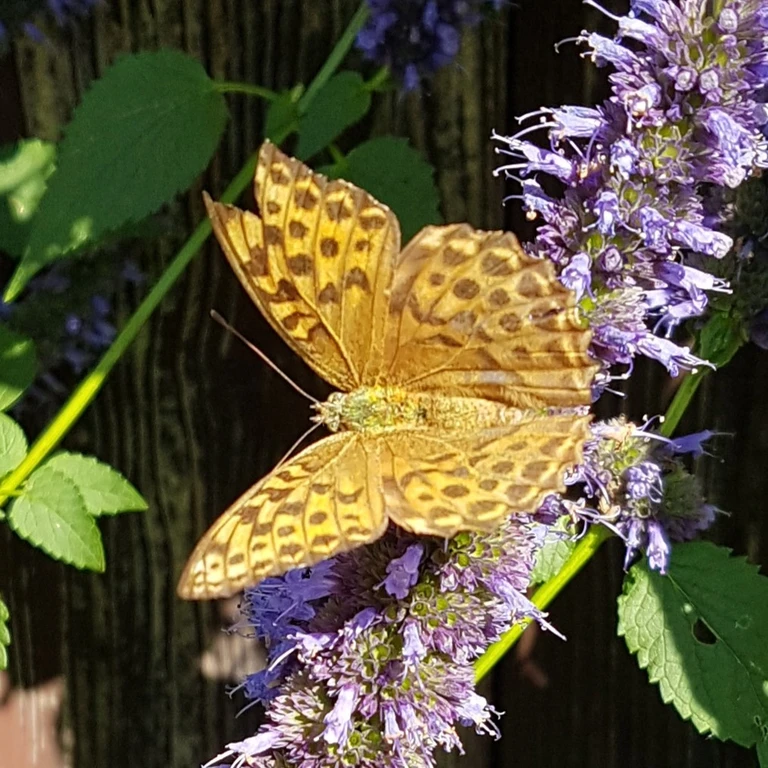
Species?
Argynnis paphia
